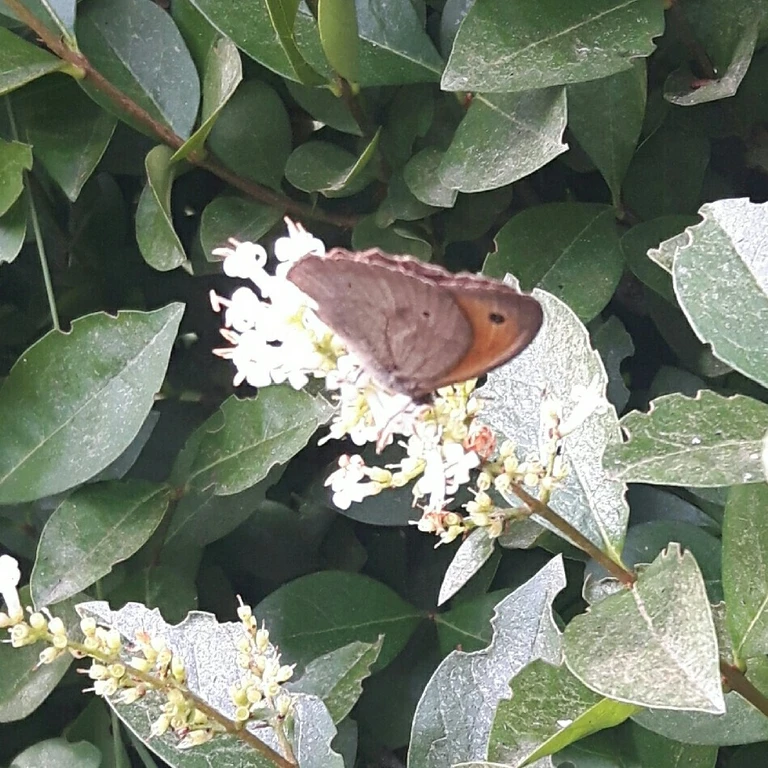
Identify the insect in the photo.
Maniola jurtina
